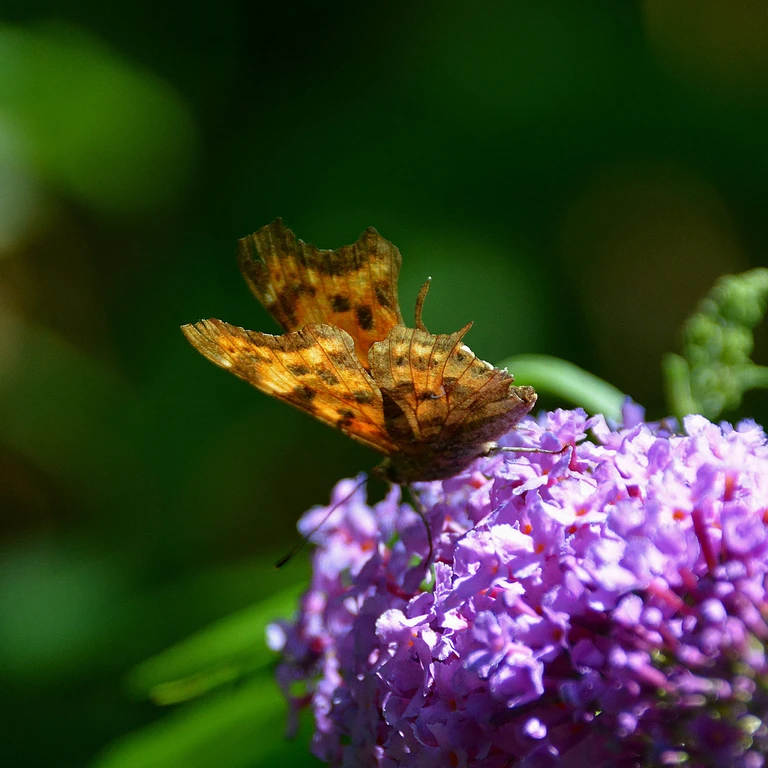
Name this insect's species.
Polygonia c-album
